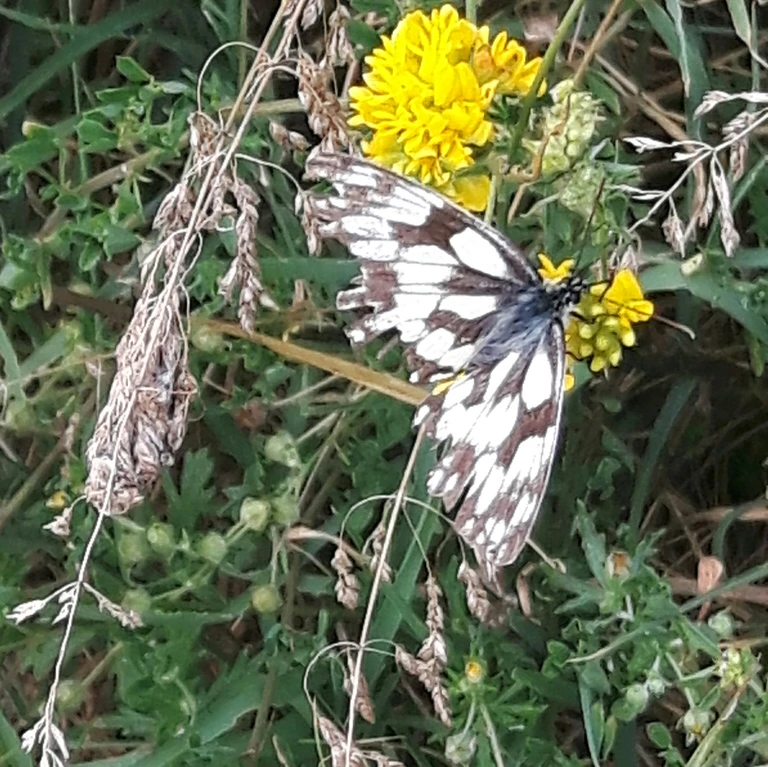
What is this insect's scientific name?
Melanargia galathea
